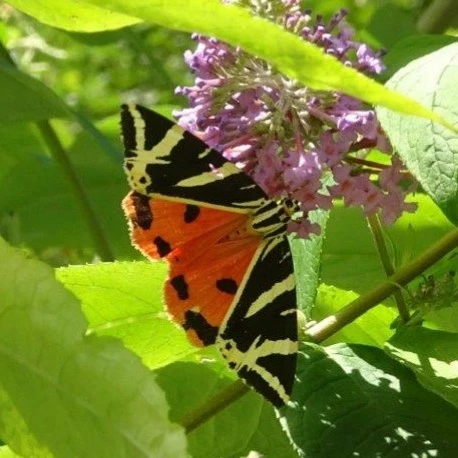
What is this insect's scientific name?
Euplagia quadripunctaria
